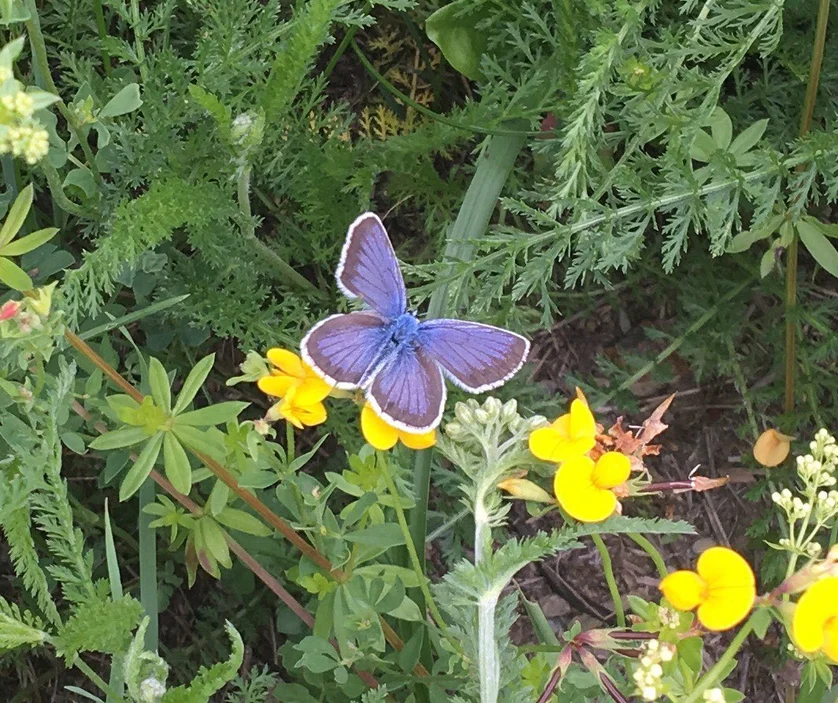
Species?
Plebejus argus
